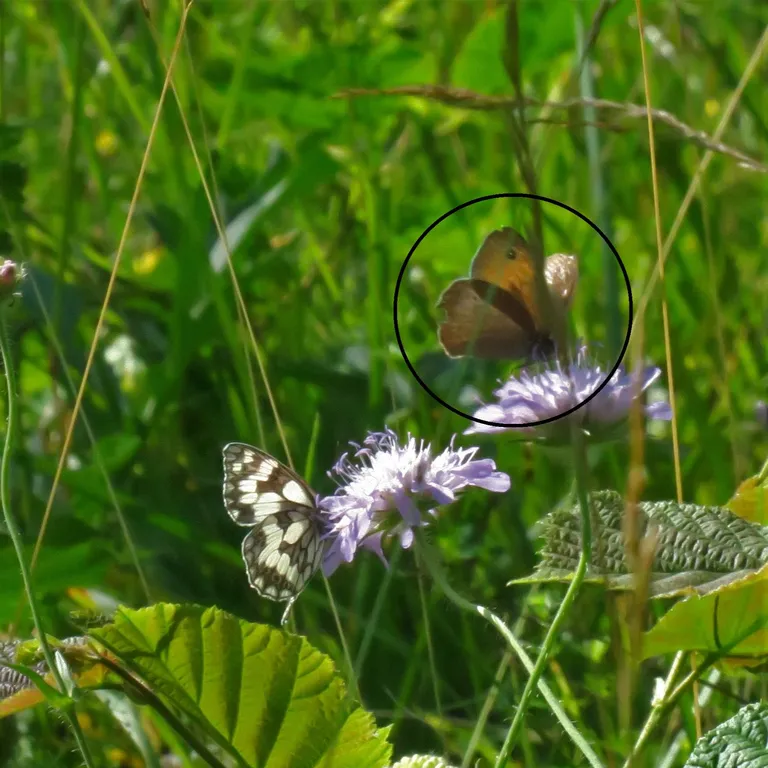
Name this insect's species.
Maniola jurtina
